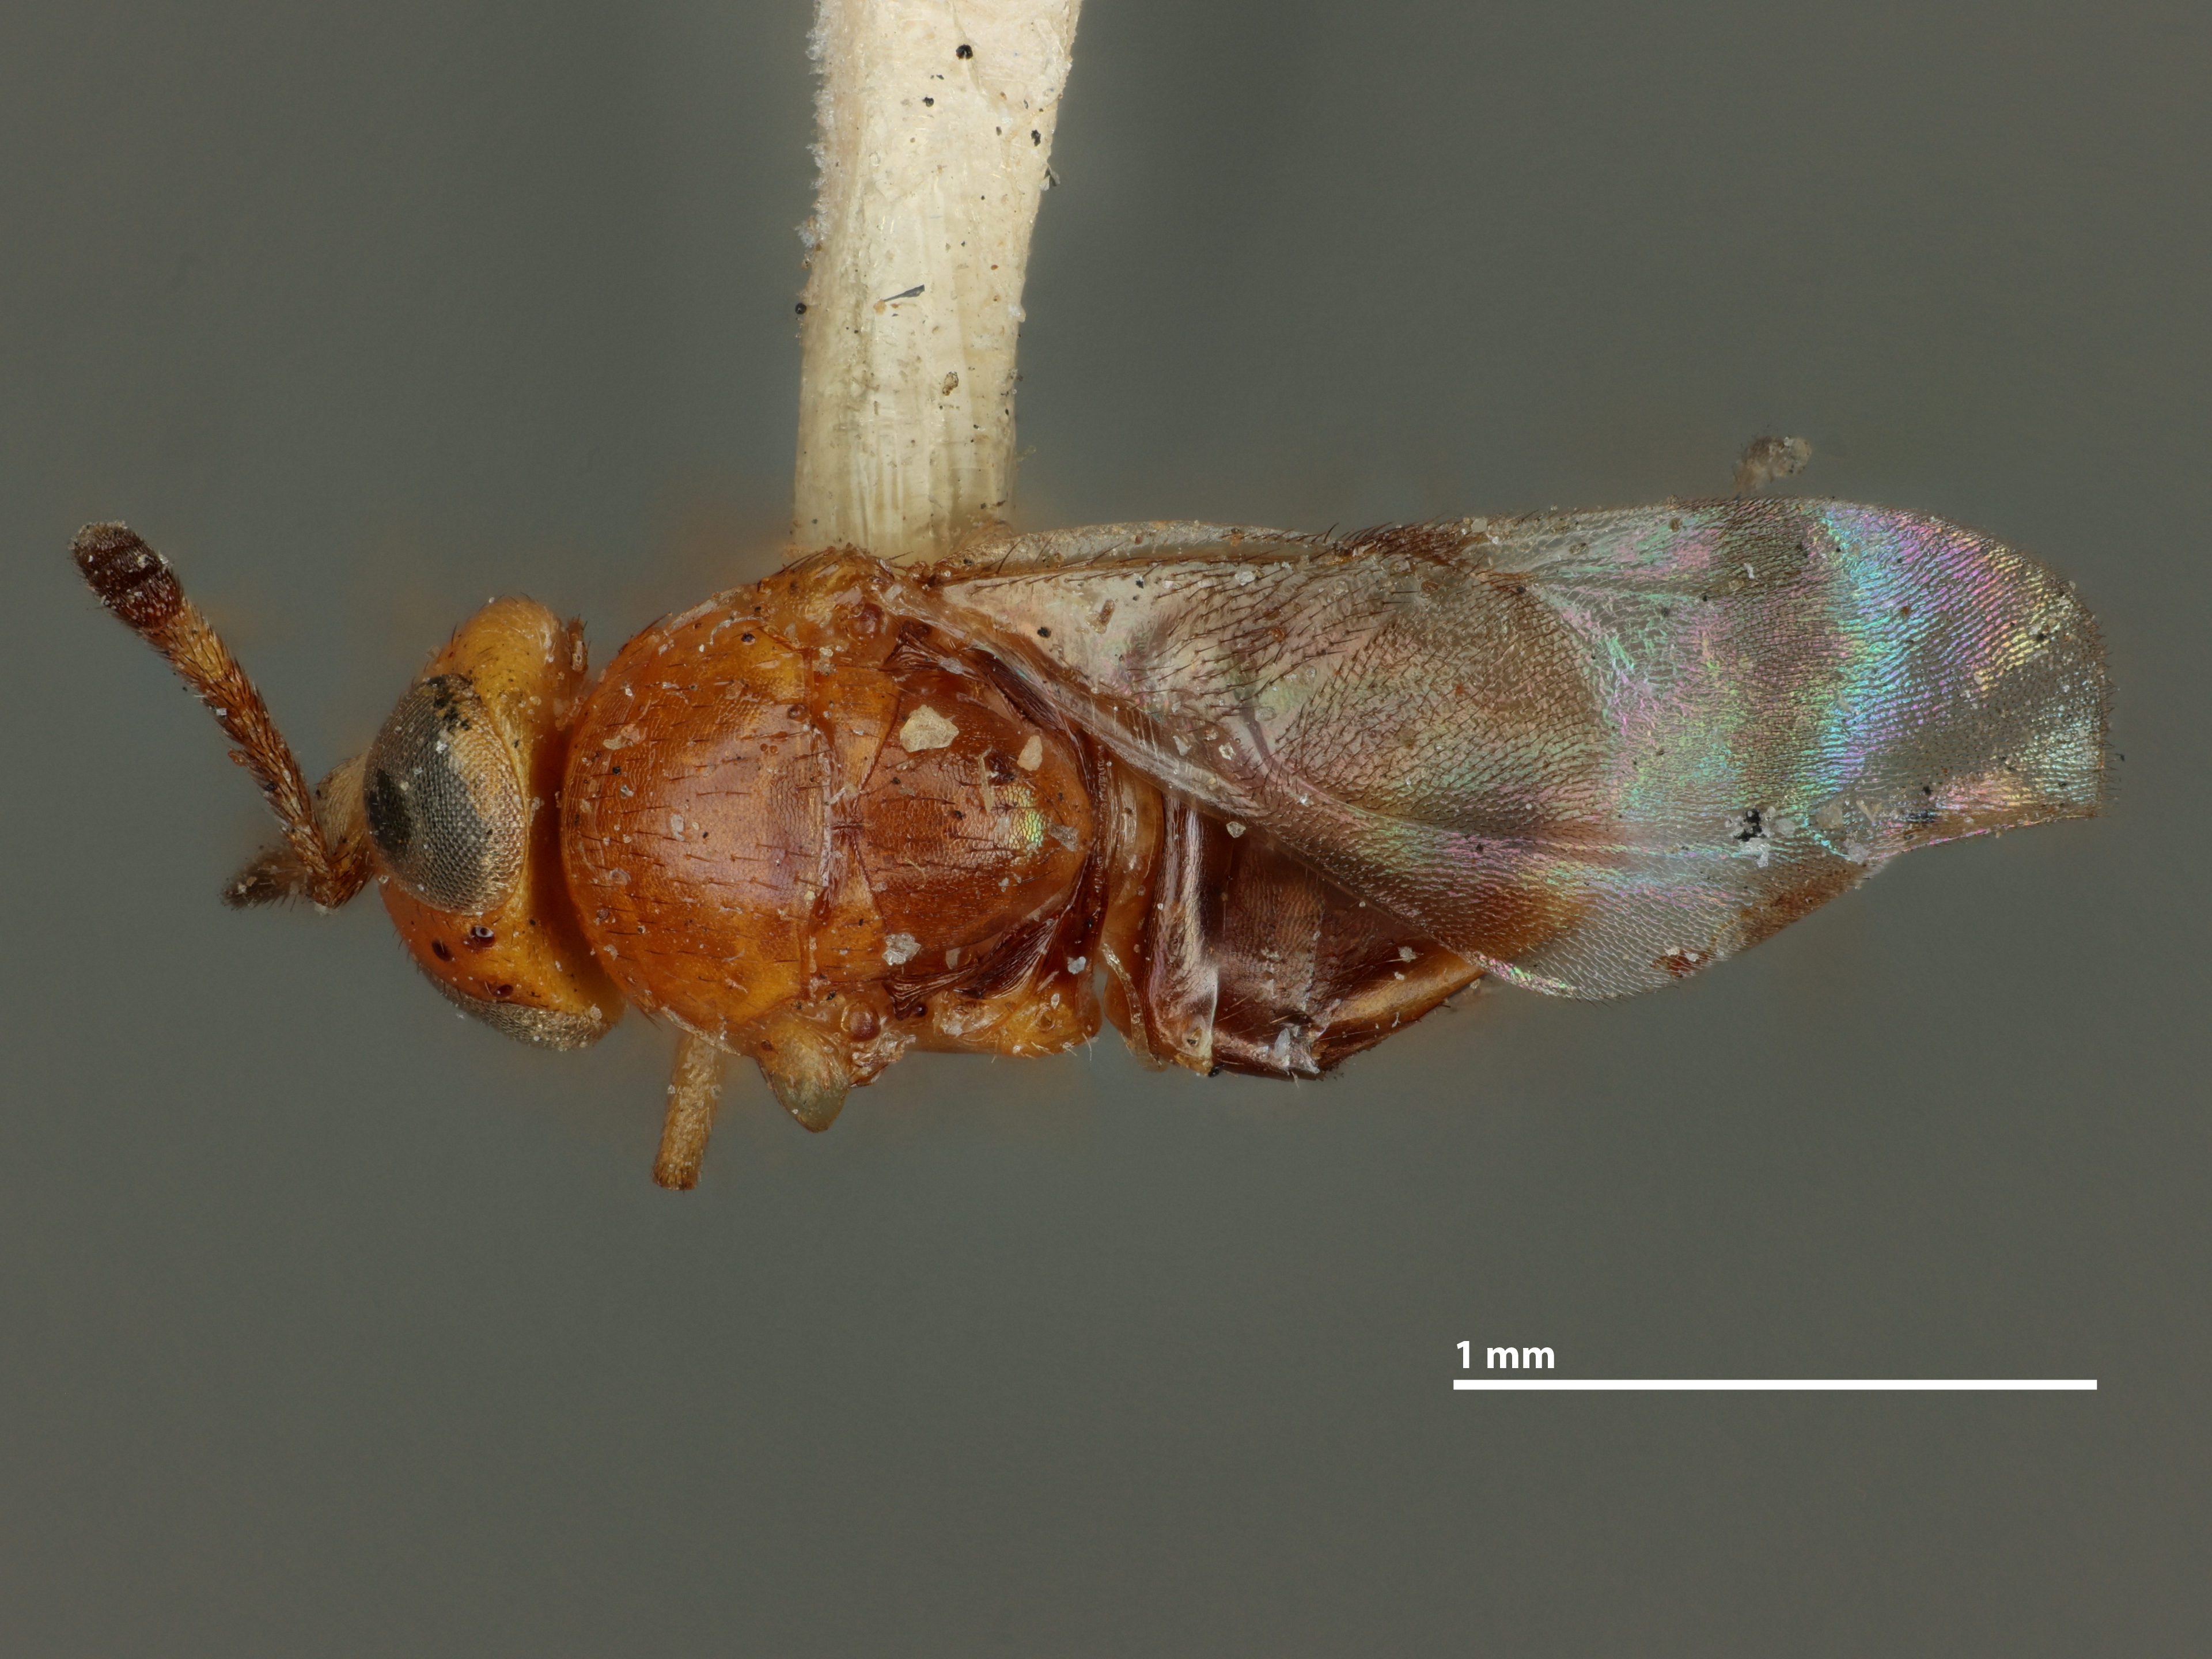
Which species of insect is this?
Encyrtus fuscicornis
